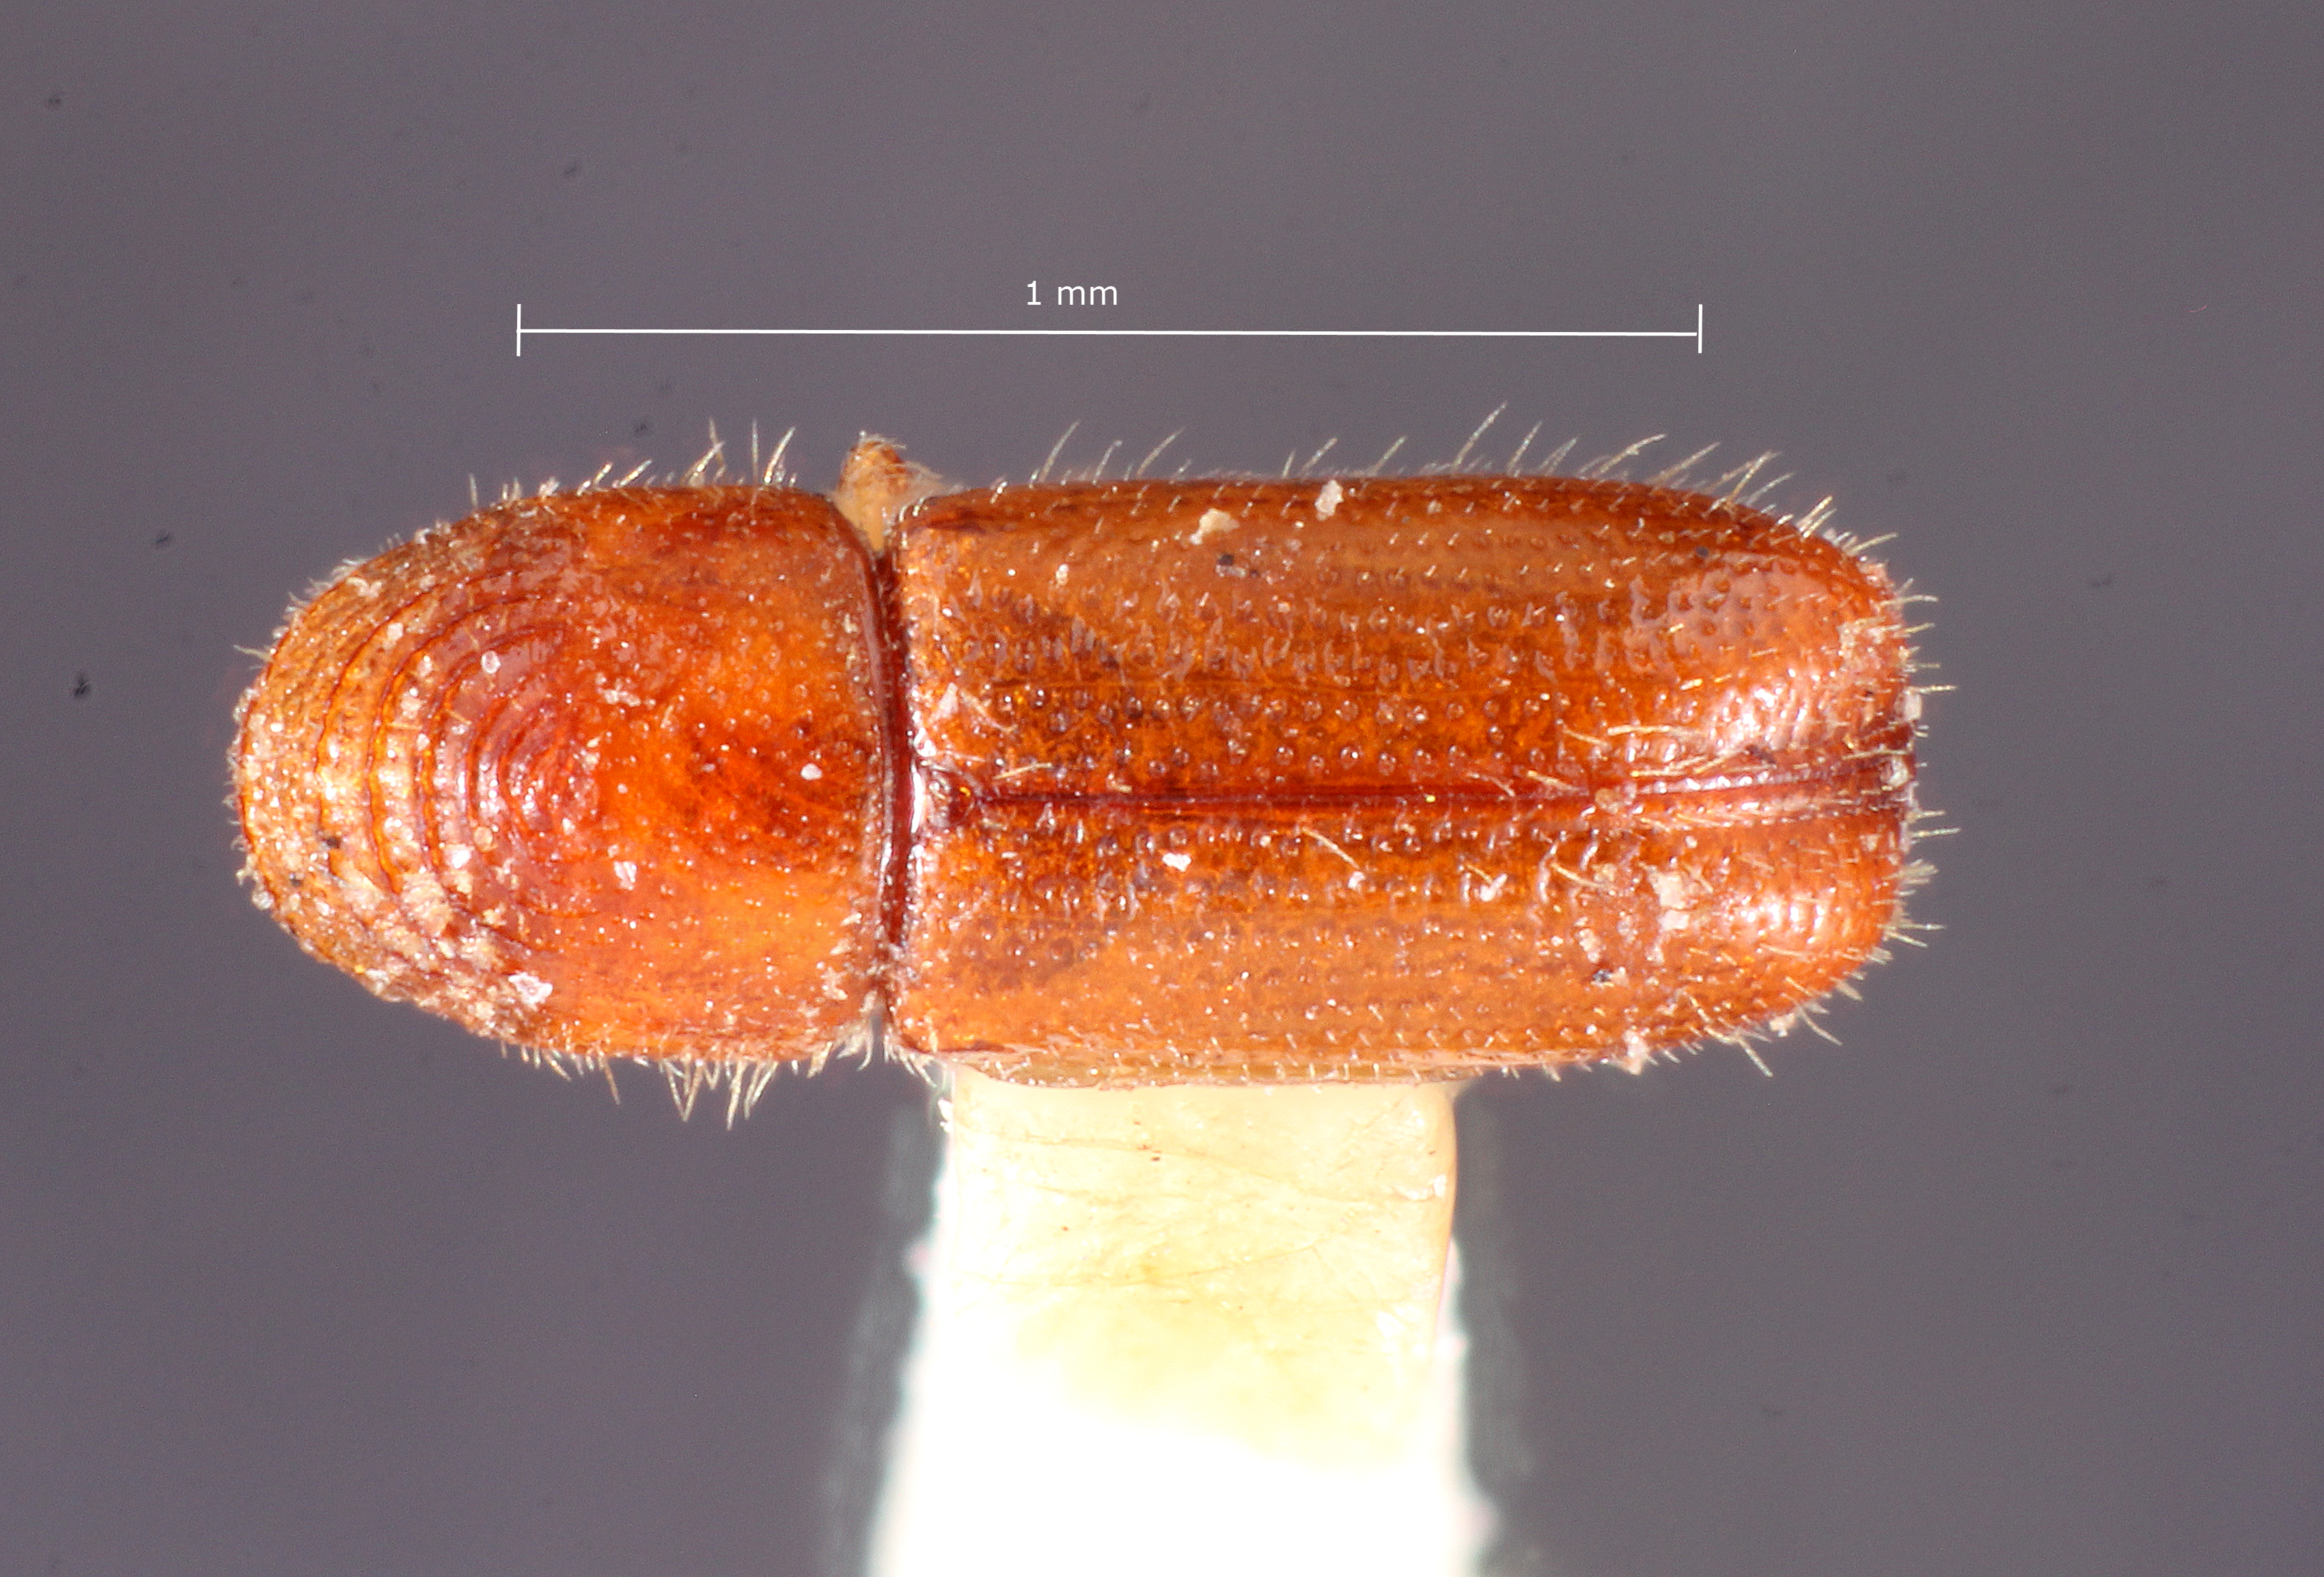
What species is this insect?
Pityophthorus concentralis
